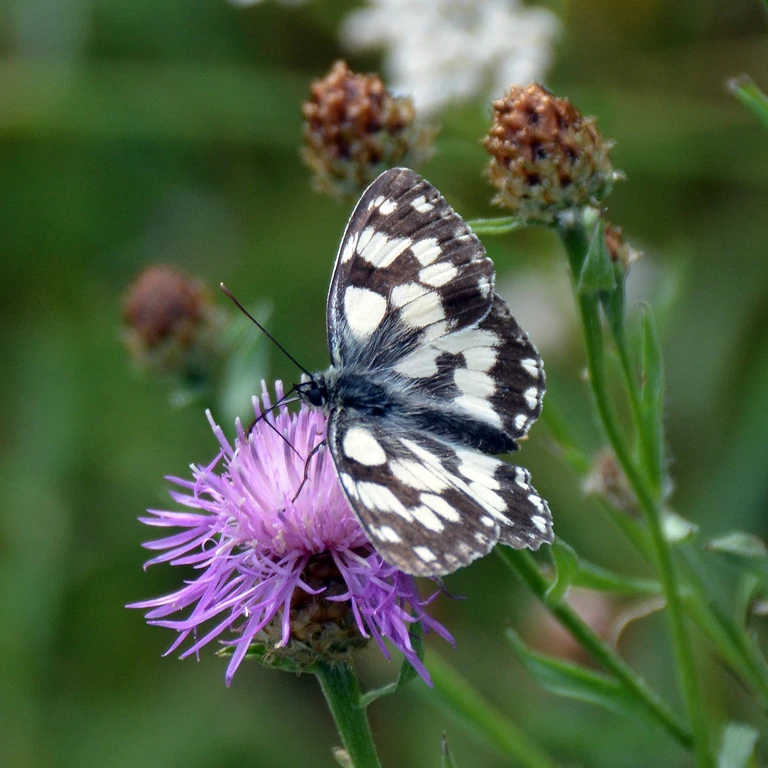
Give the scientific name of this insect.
Melanargia galathea
